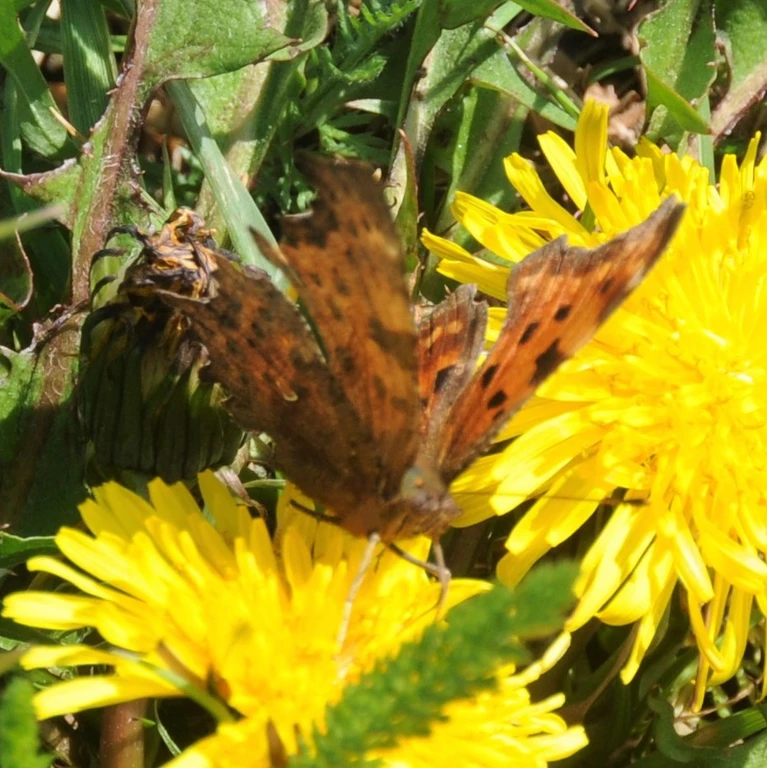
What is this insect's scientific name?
Polygonia c-album
